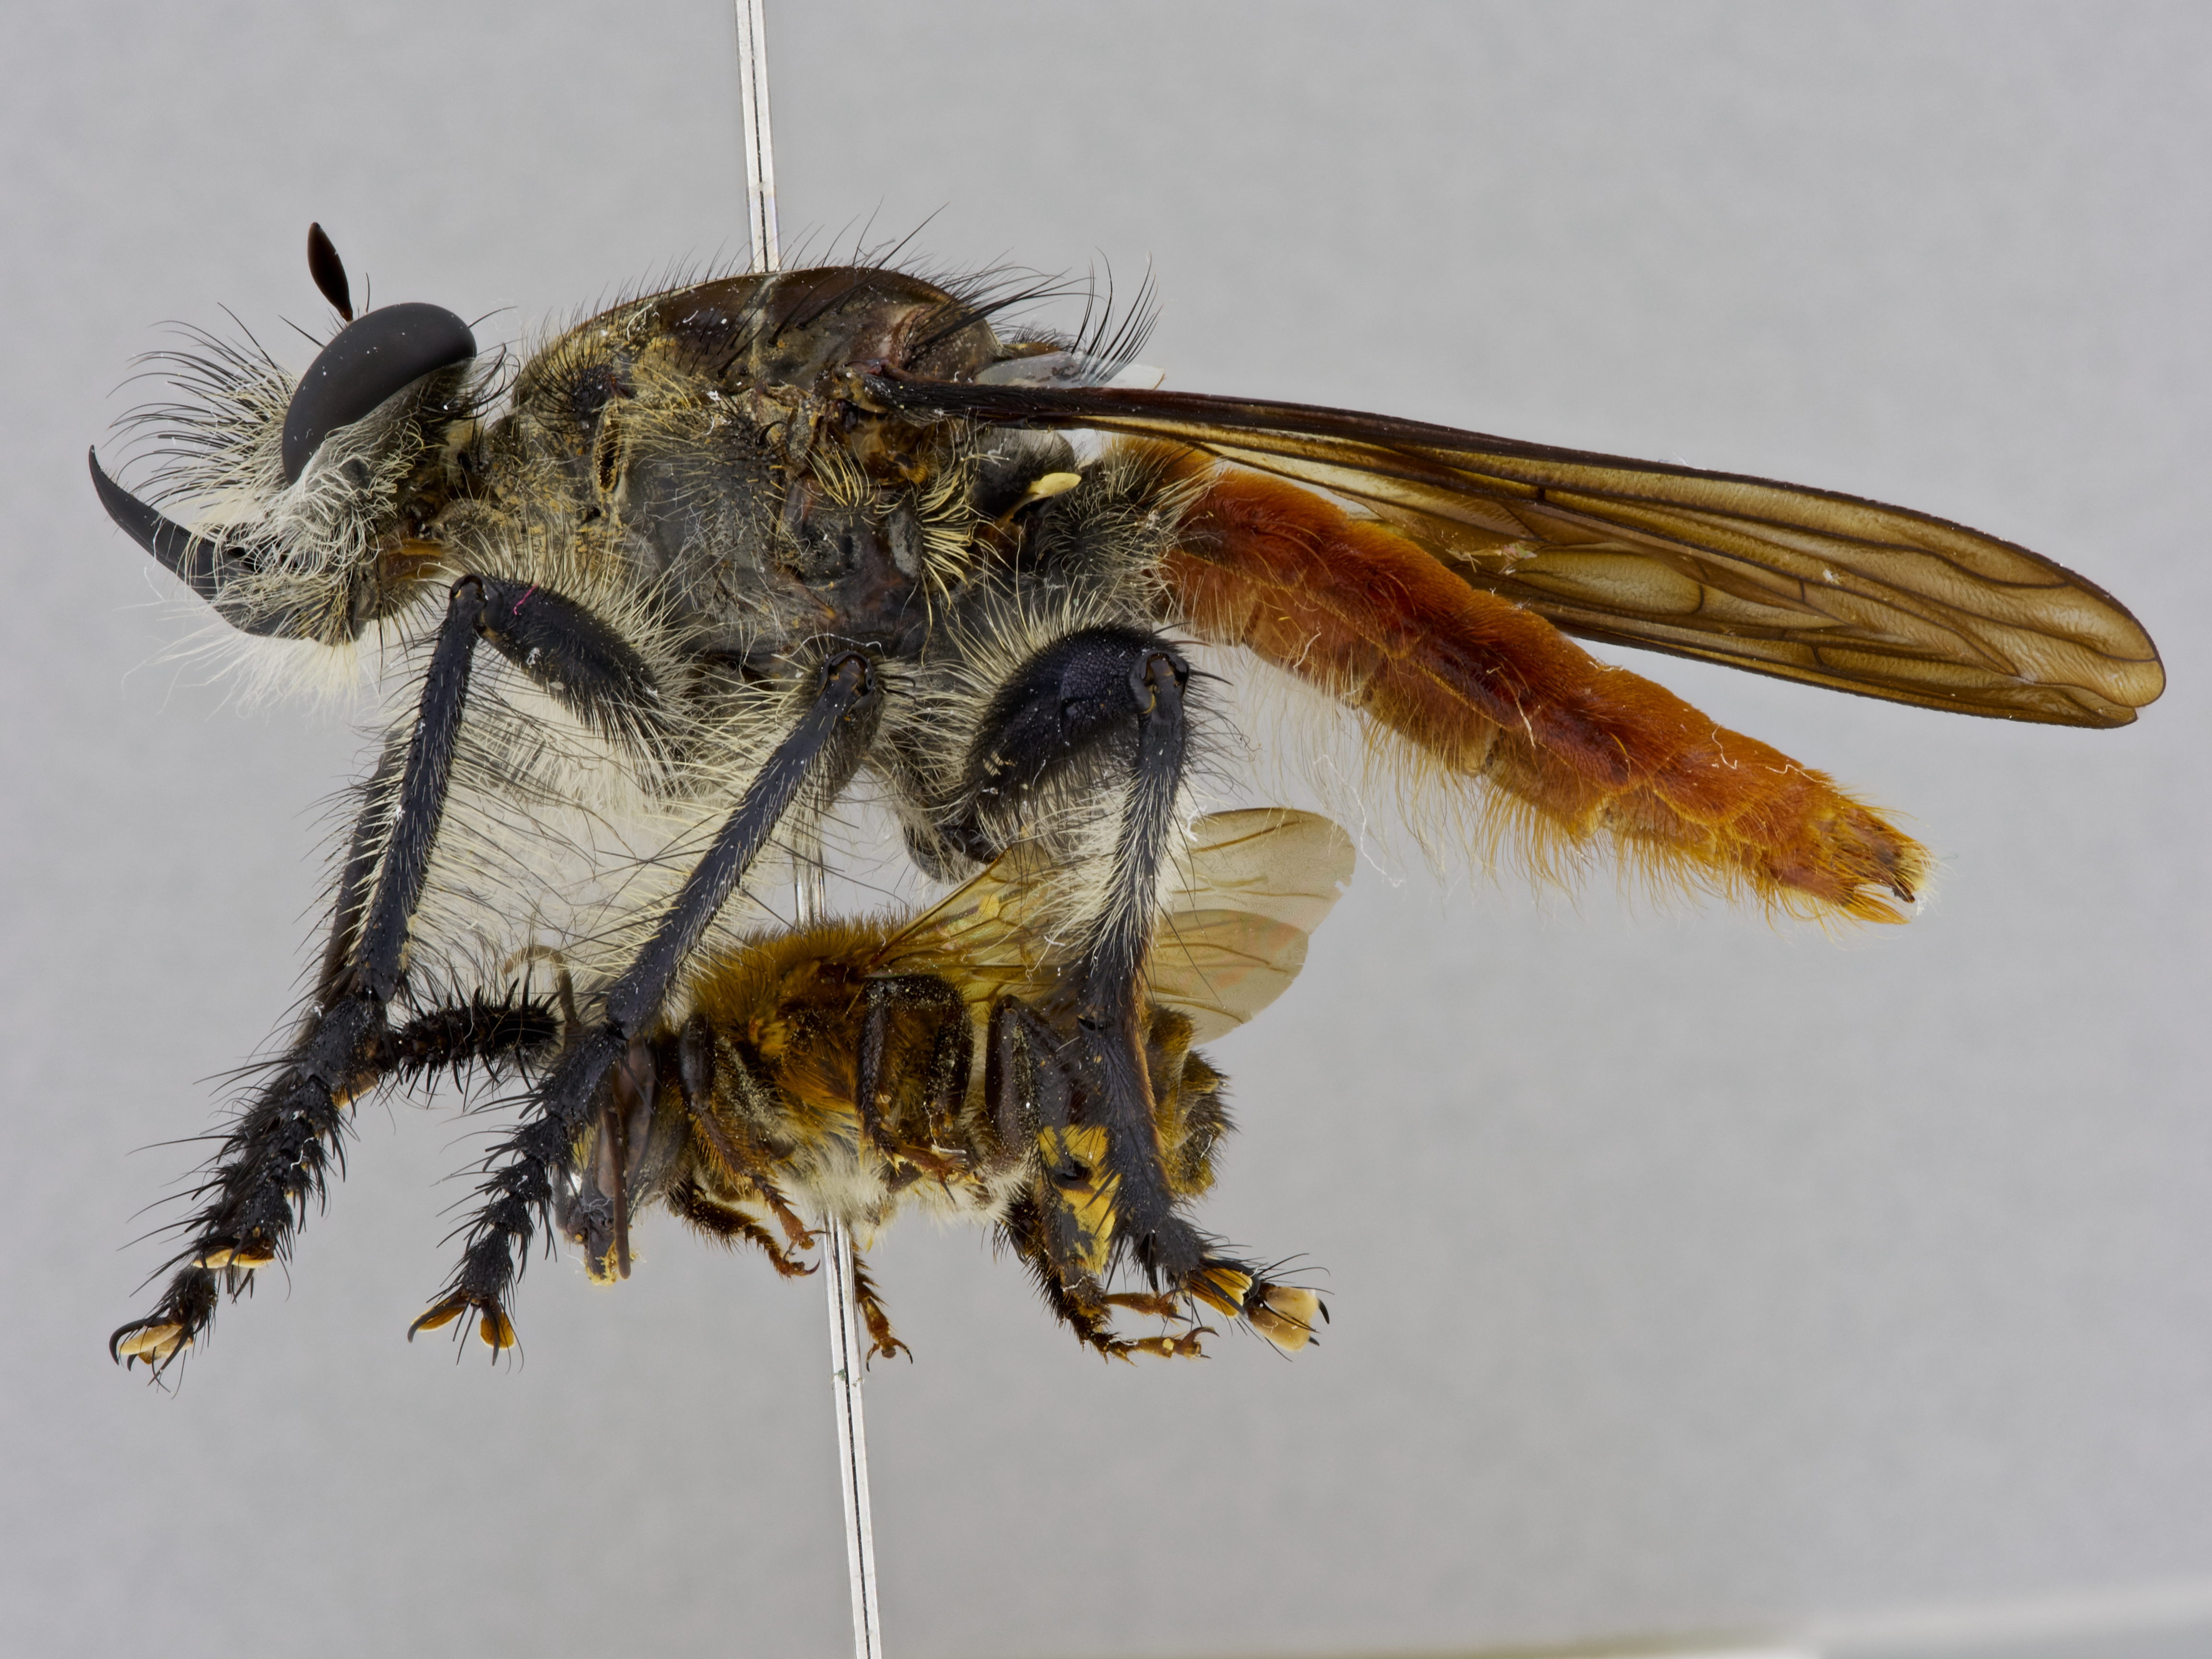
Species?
Pilica formidolosa
